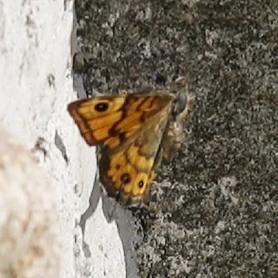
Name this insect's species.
Lasiommata megera (also Pararge megera)
